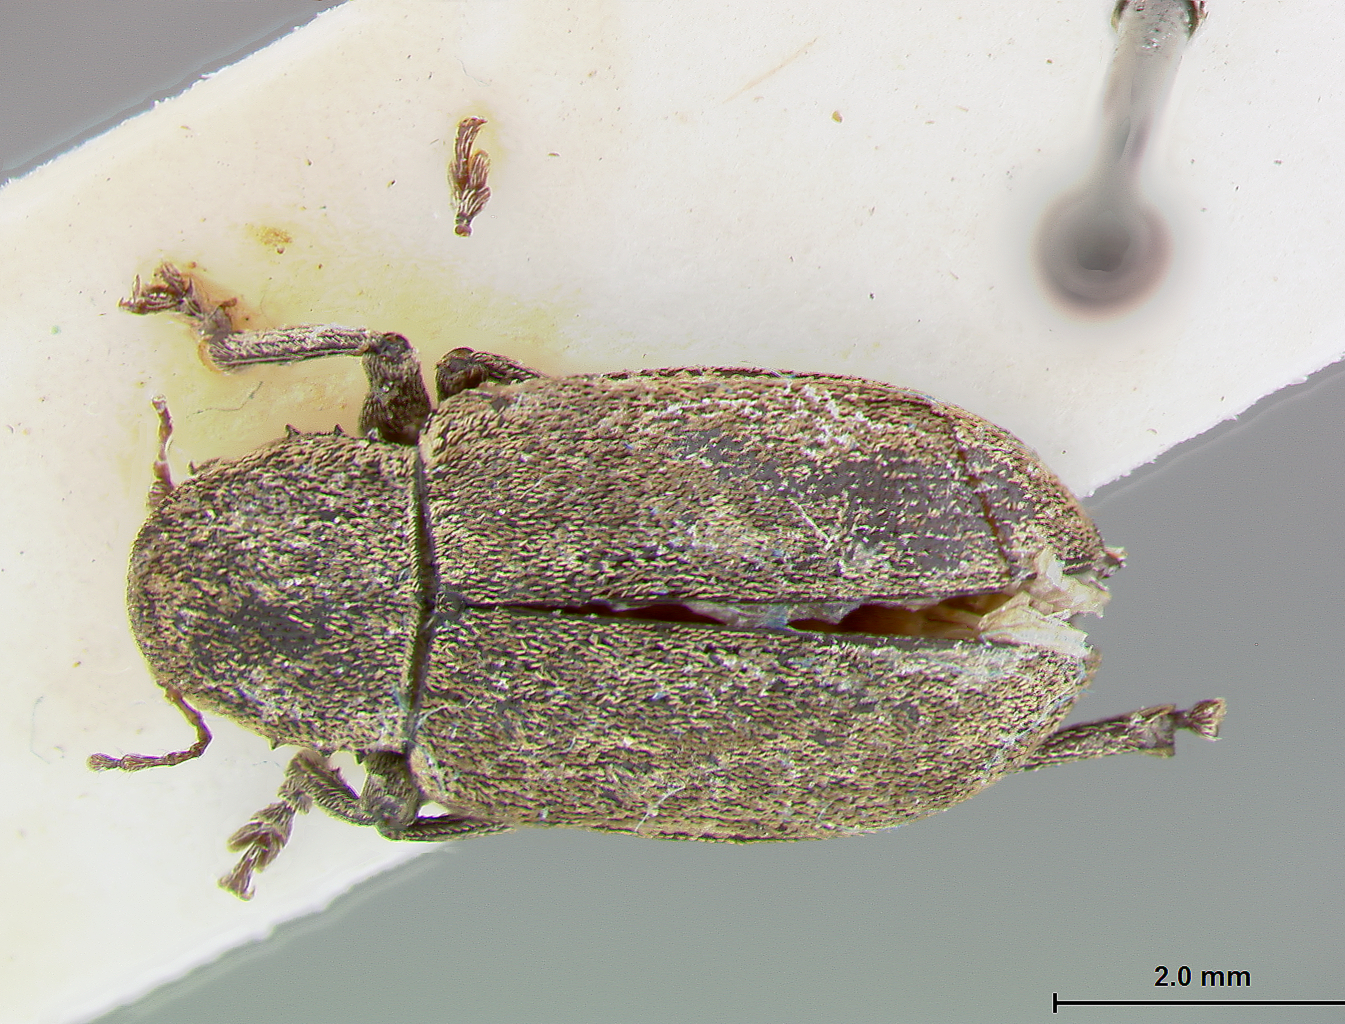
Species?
Myochrous monrosi
